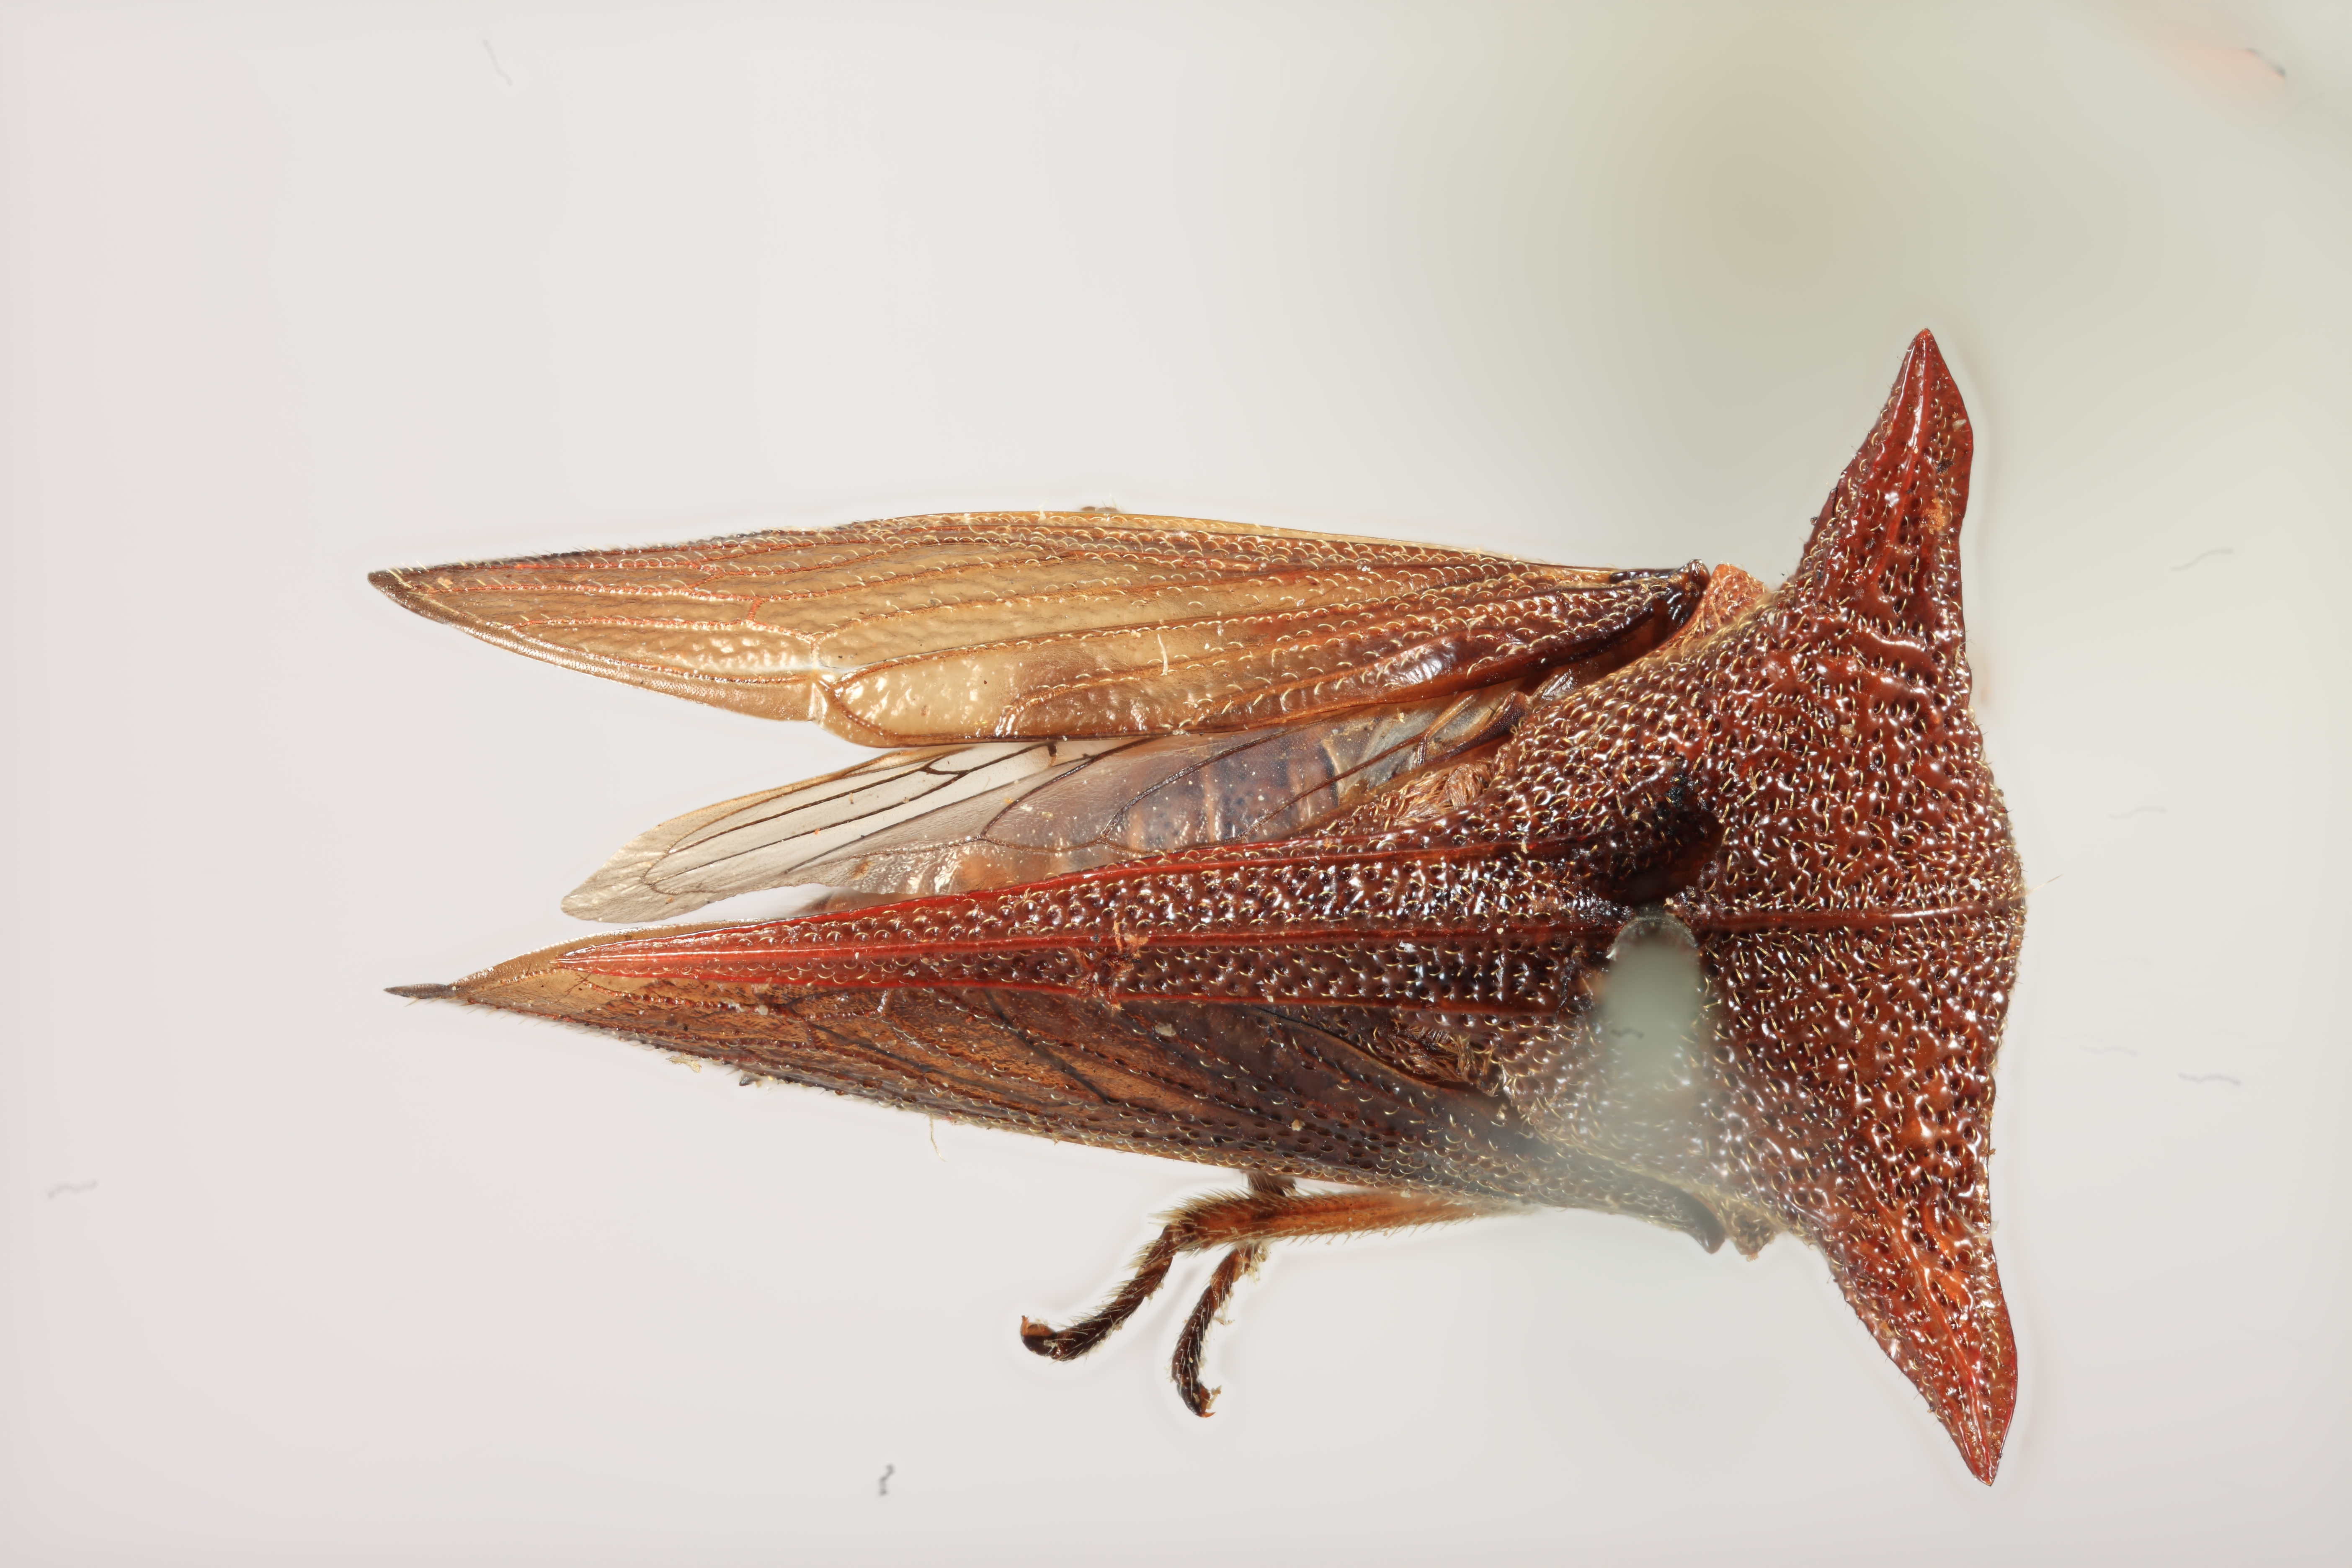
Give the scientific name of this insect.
Centrotypus brunneus
